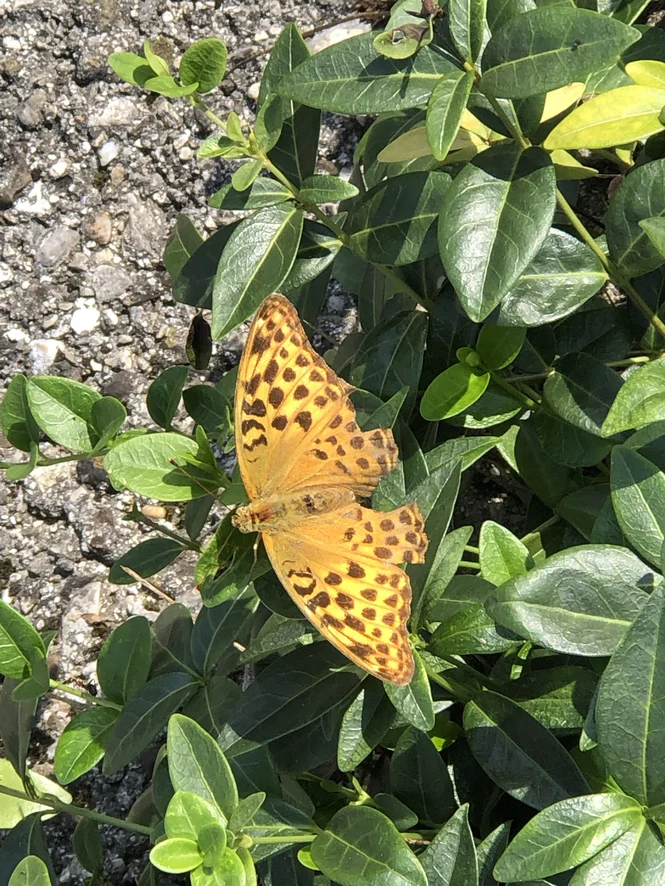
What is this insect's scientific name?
Argynnis paphia
